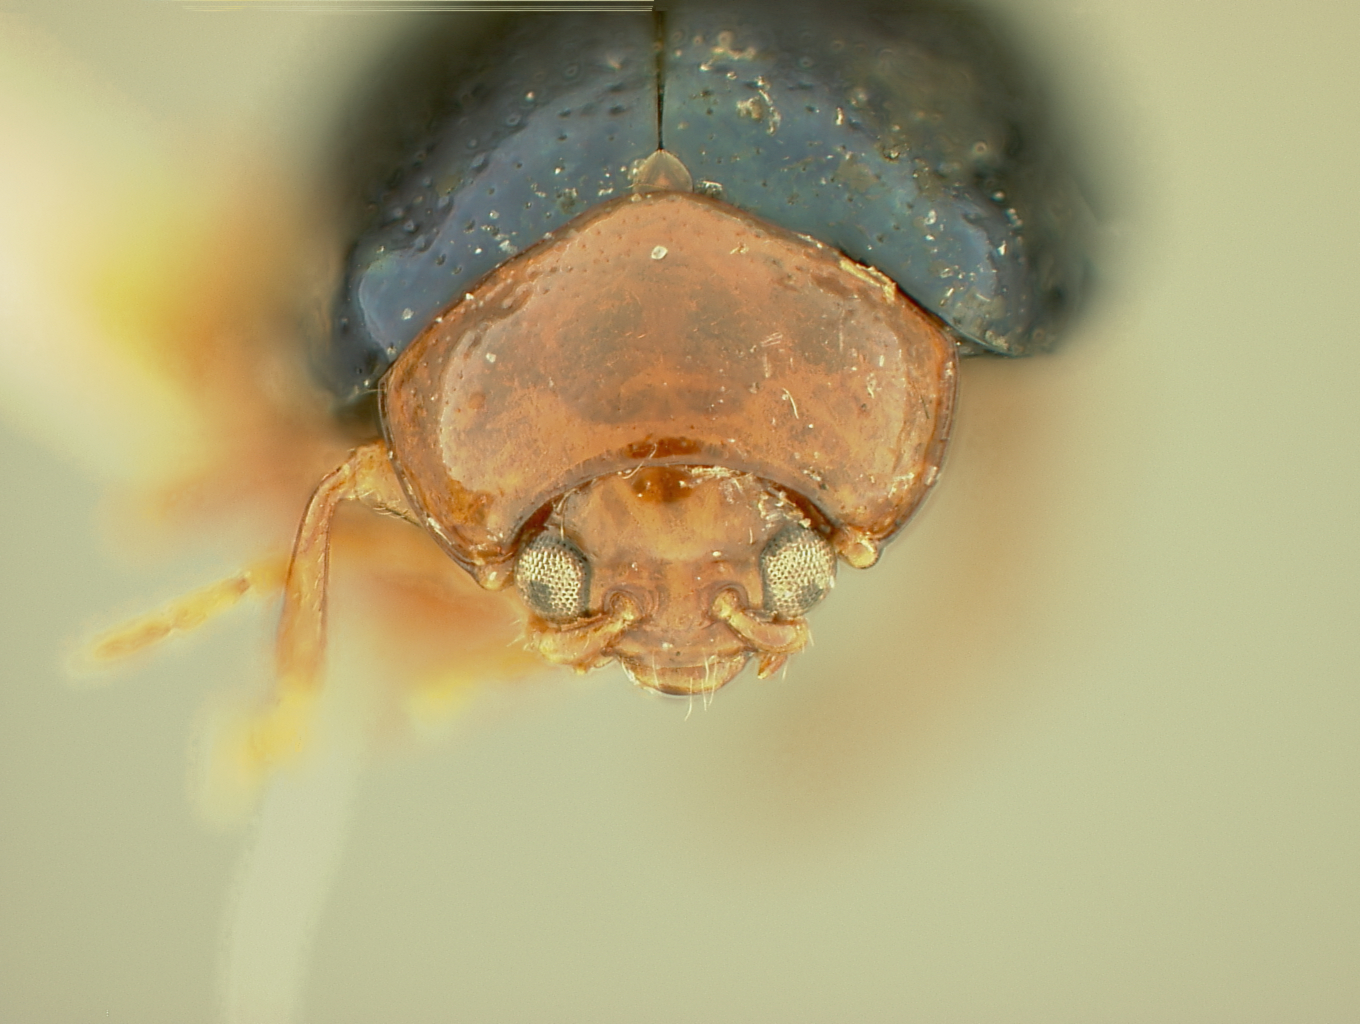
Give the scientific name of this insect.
Podagricomela philippina
